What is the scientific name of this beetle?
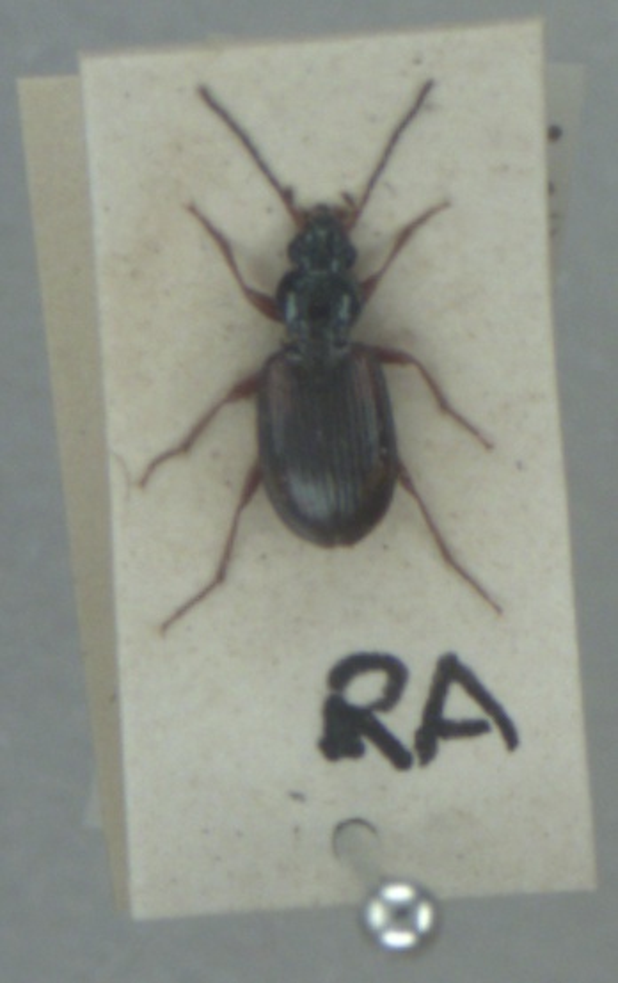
Bembidion tetracolum
